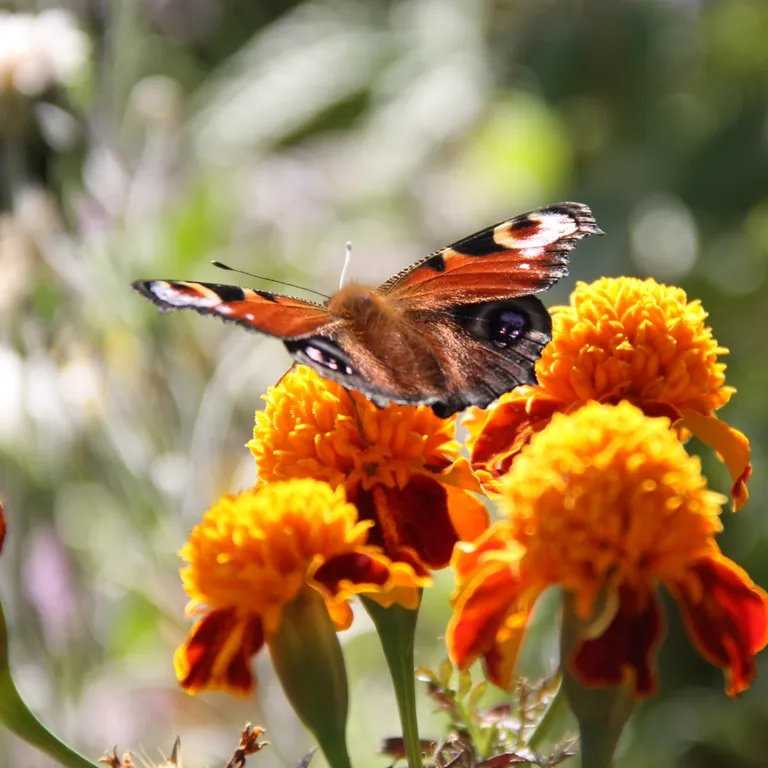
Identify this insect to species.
Aglais io
